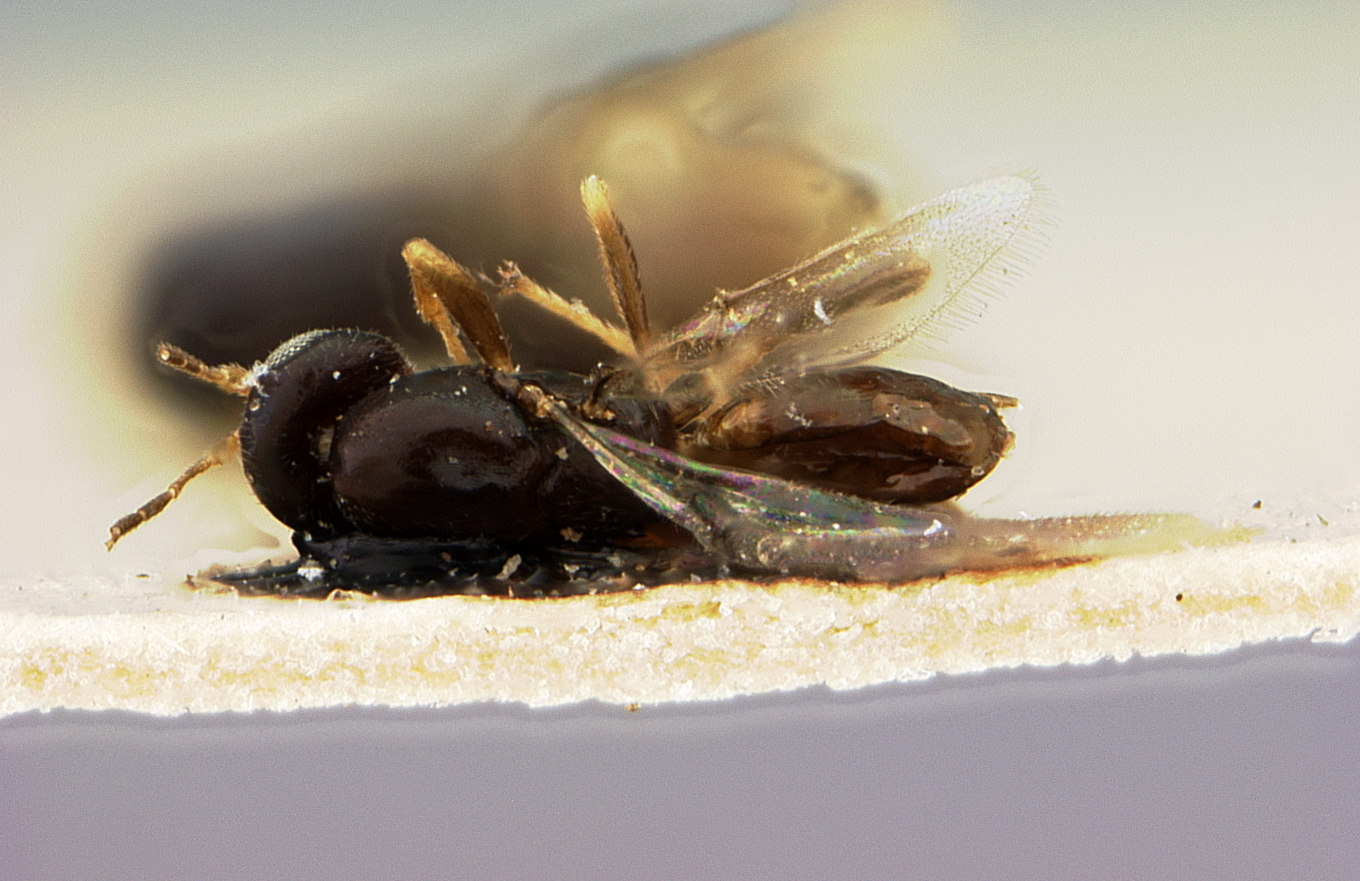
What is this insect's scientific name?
Neuroterus cockerelli
